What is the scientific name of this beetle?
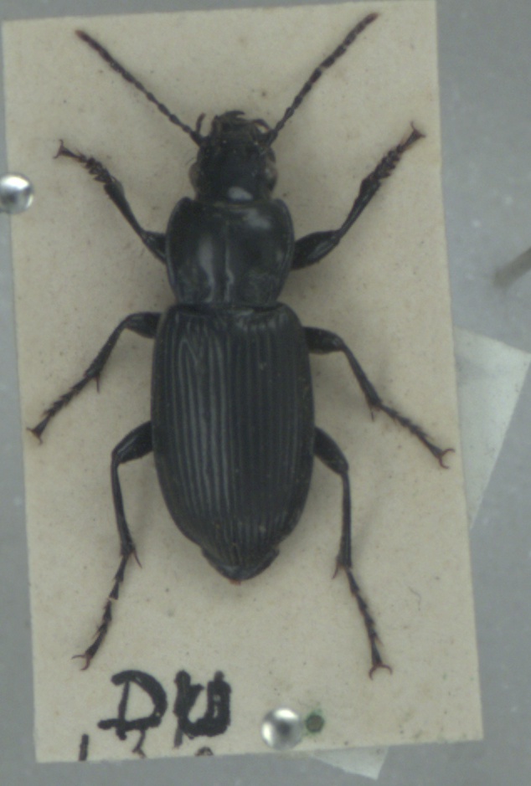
Pterostichus melanarius
